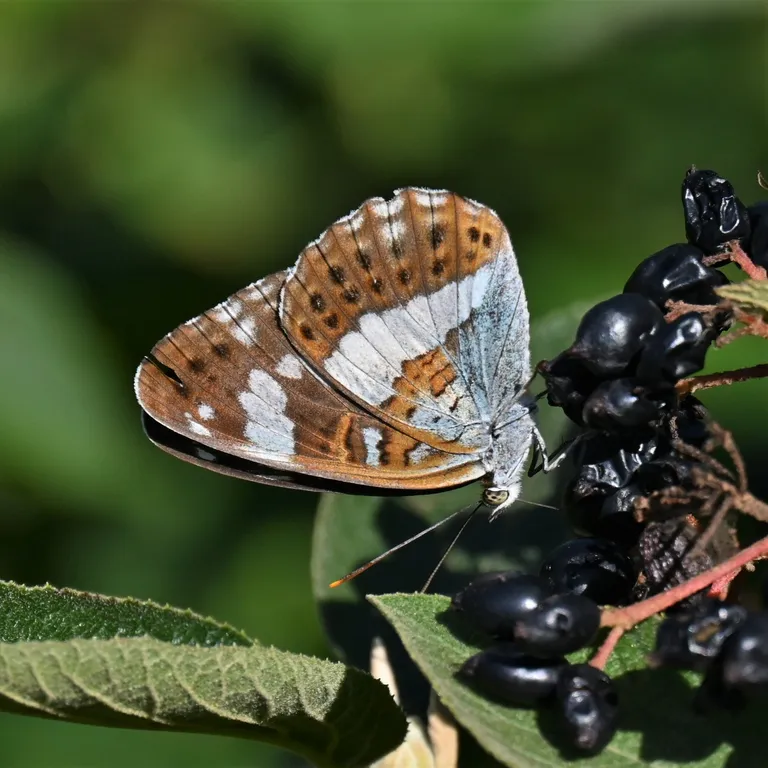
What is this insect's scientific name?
Limenitis camilla (also Ladoga camilla)
